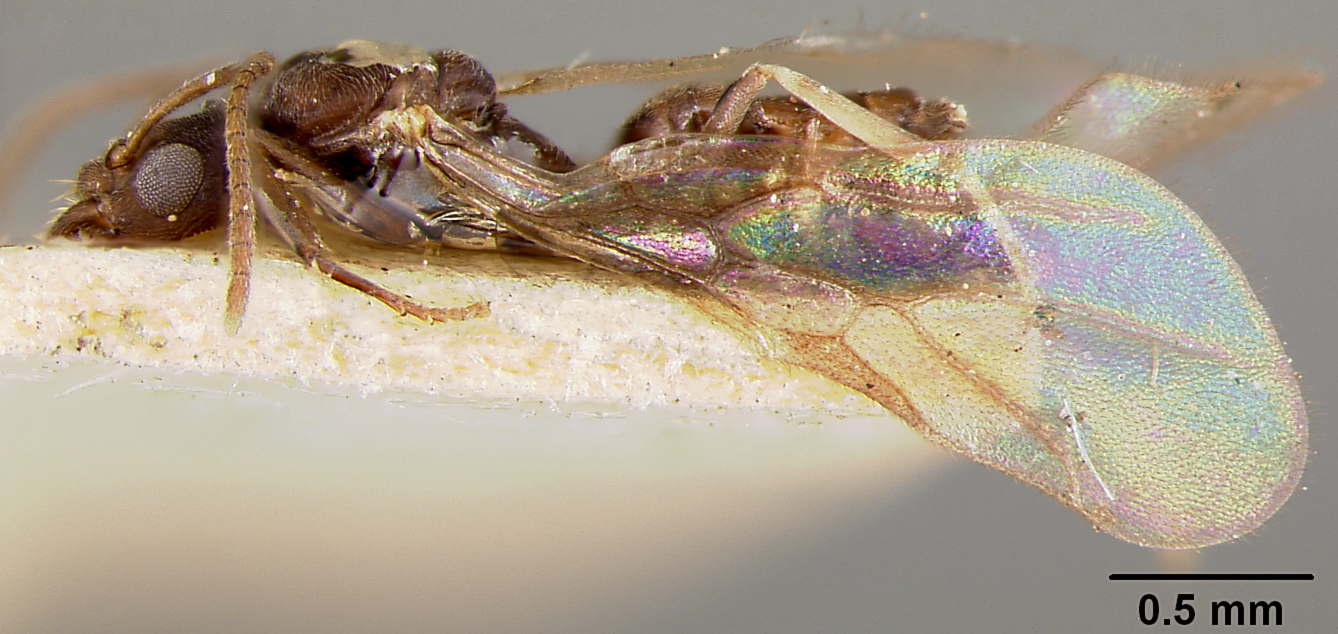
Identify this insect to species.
Tapinoma opacum
